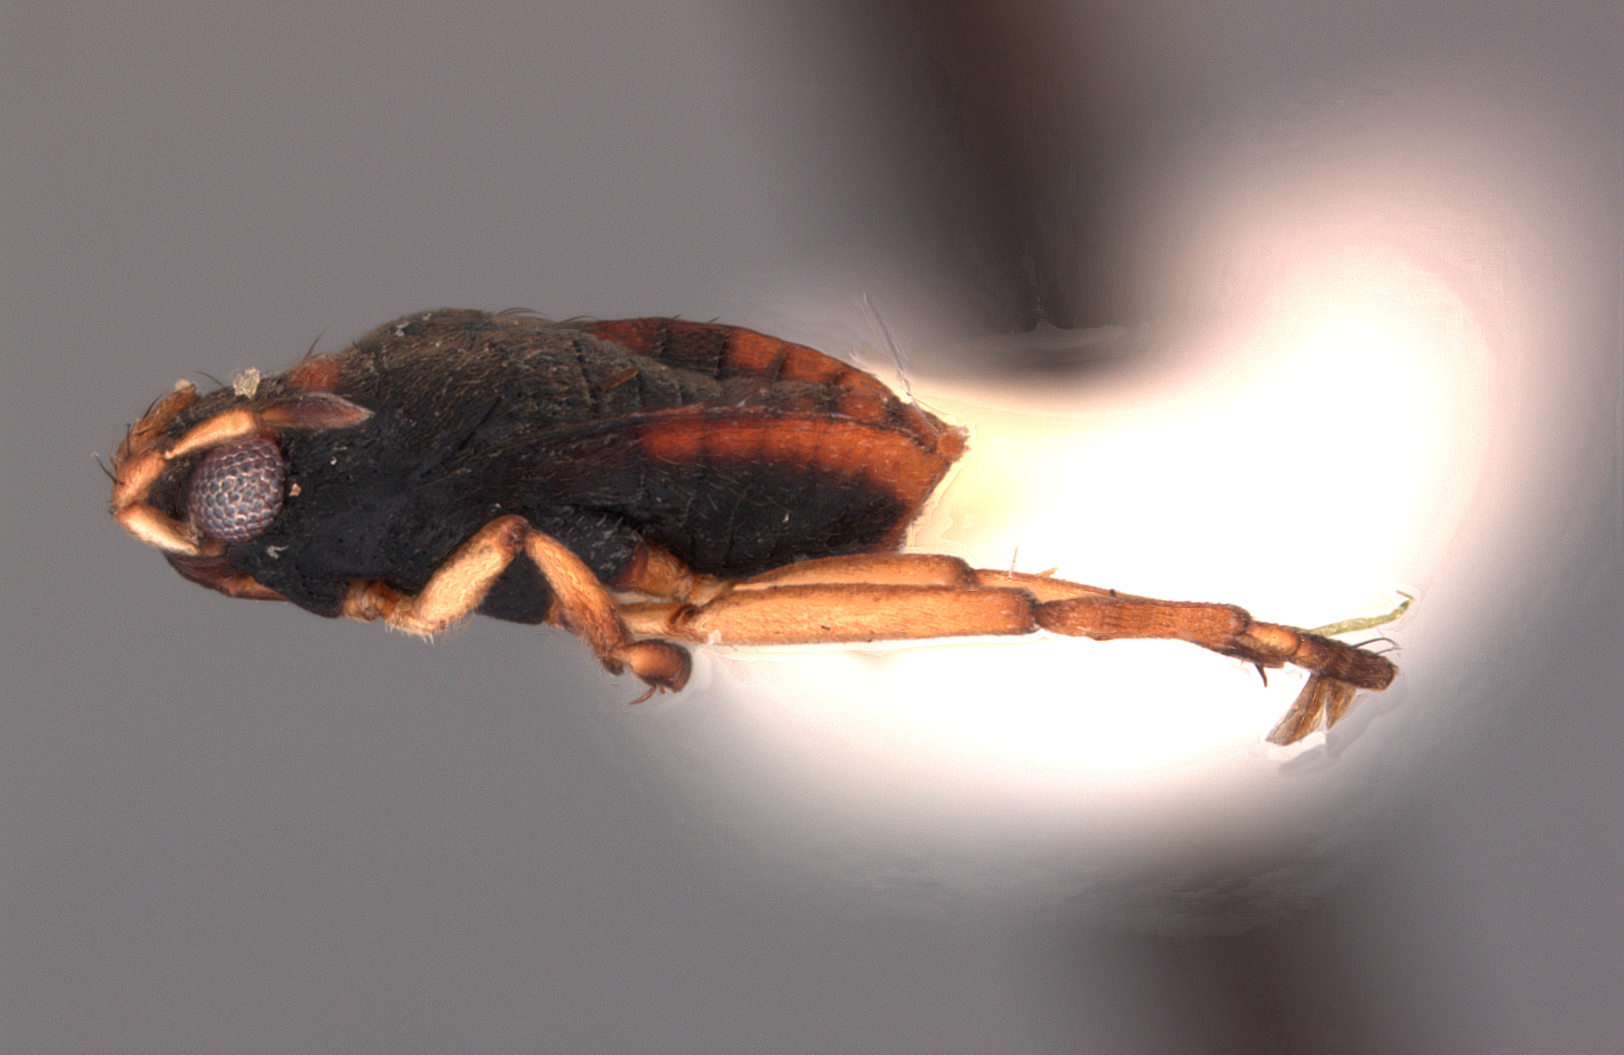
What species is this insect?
Euvelia advena
